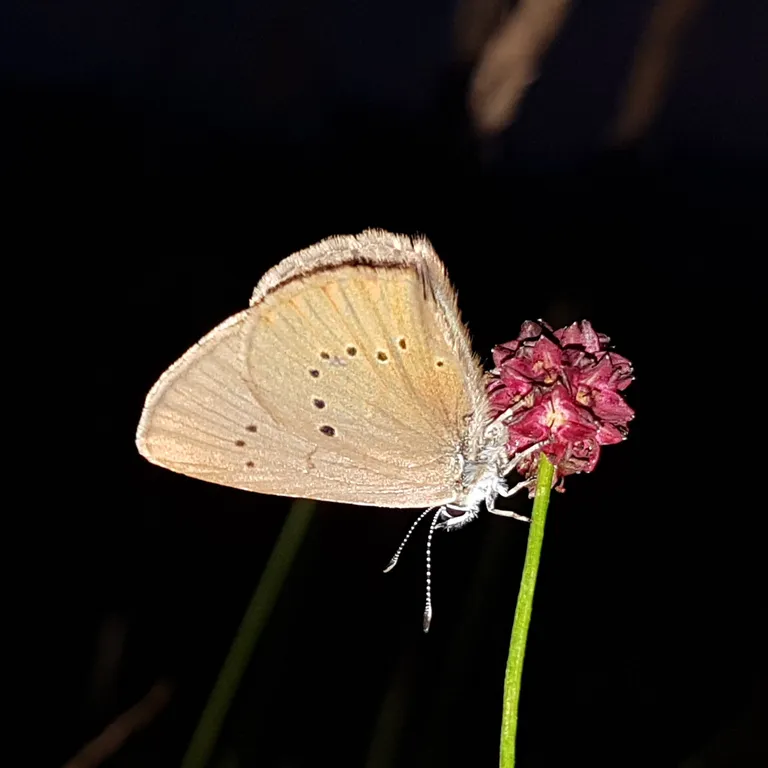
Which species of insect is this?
Phengaris nausithous (also Maculinea nausithous)
